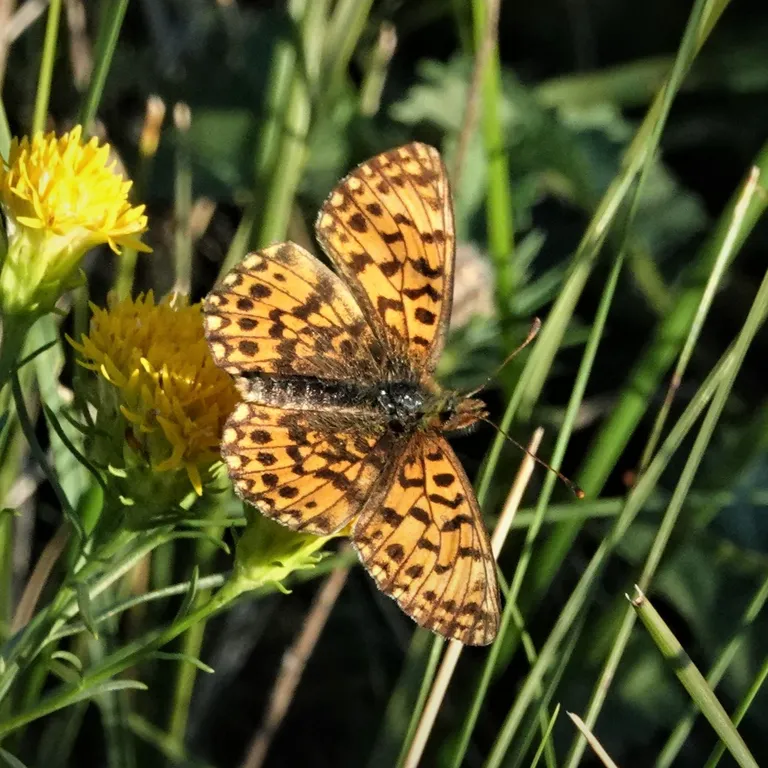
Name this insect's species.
Boloria dia
